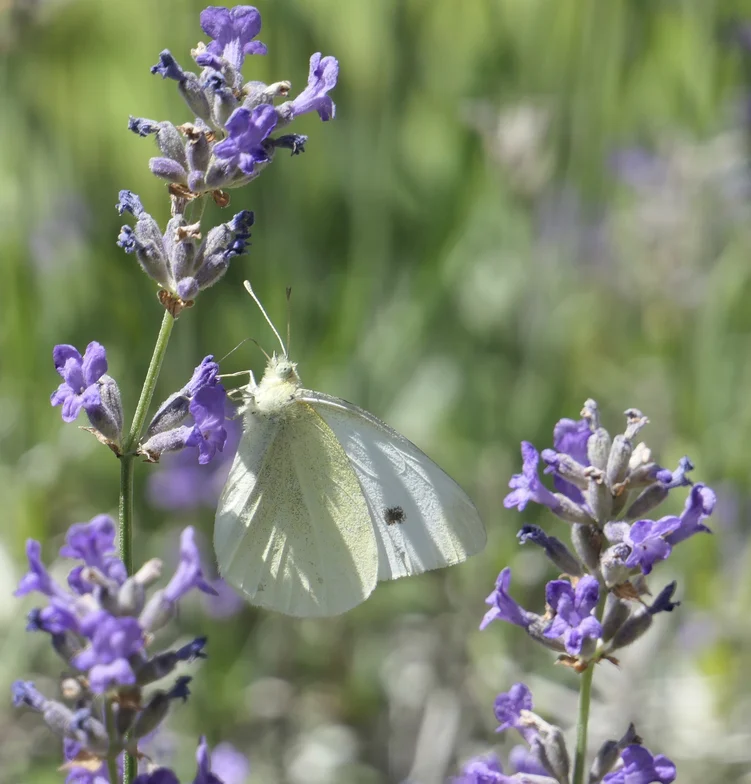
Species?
Pieris rapae
